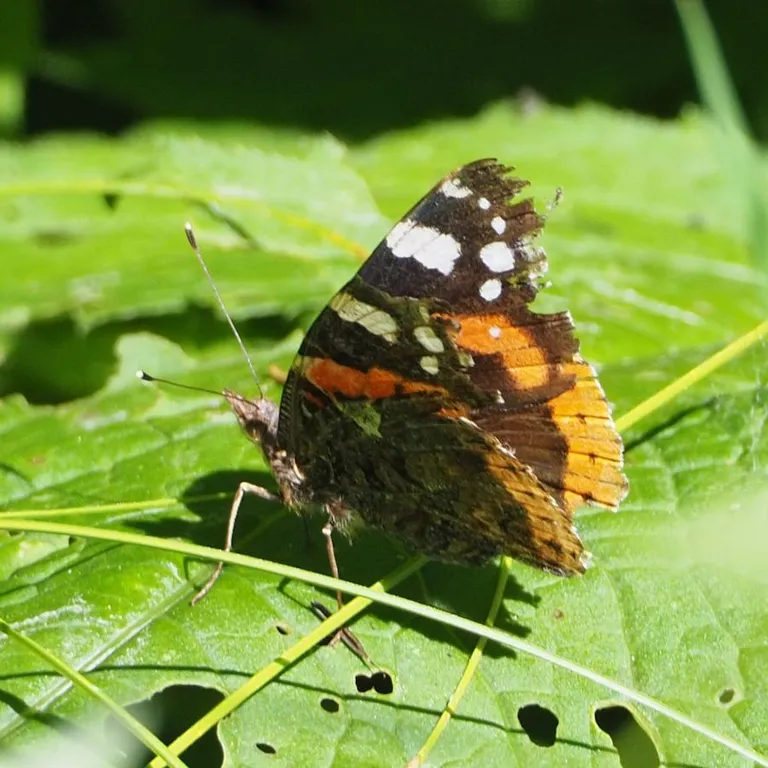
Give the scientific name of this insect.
Vanessa atalanta
